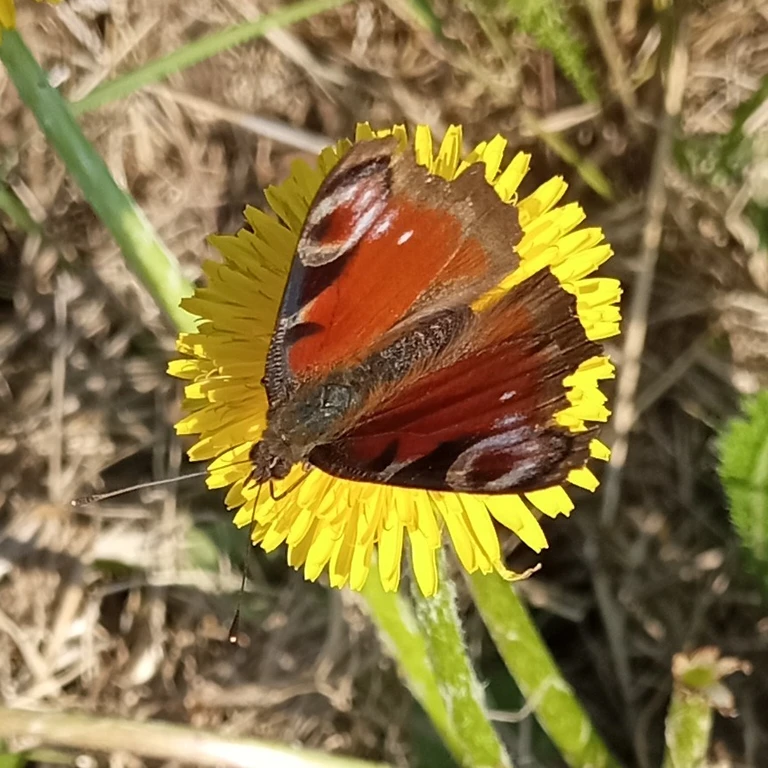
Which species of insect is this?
Aglais io
